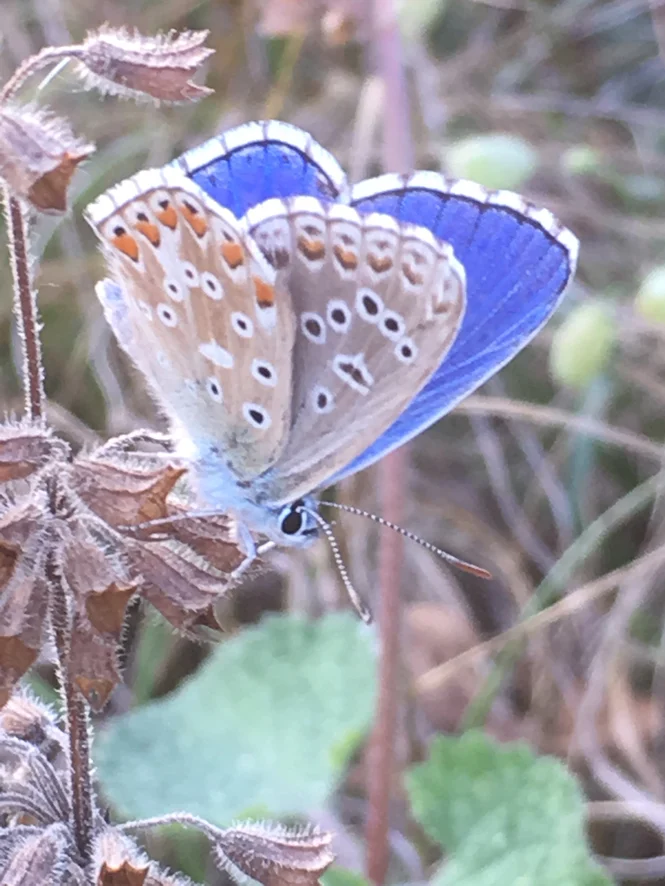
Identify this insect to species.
Lysandra bellargus
